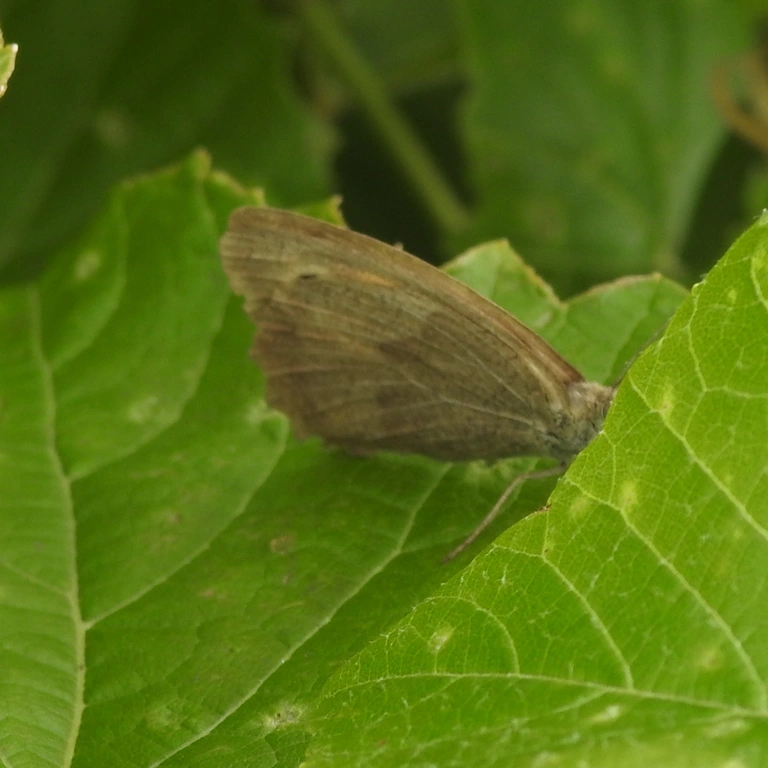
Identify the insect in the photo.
Maniola jurtina
